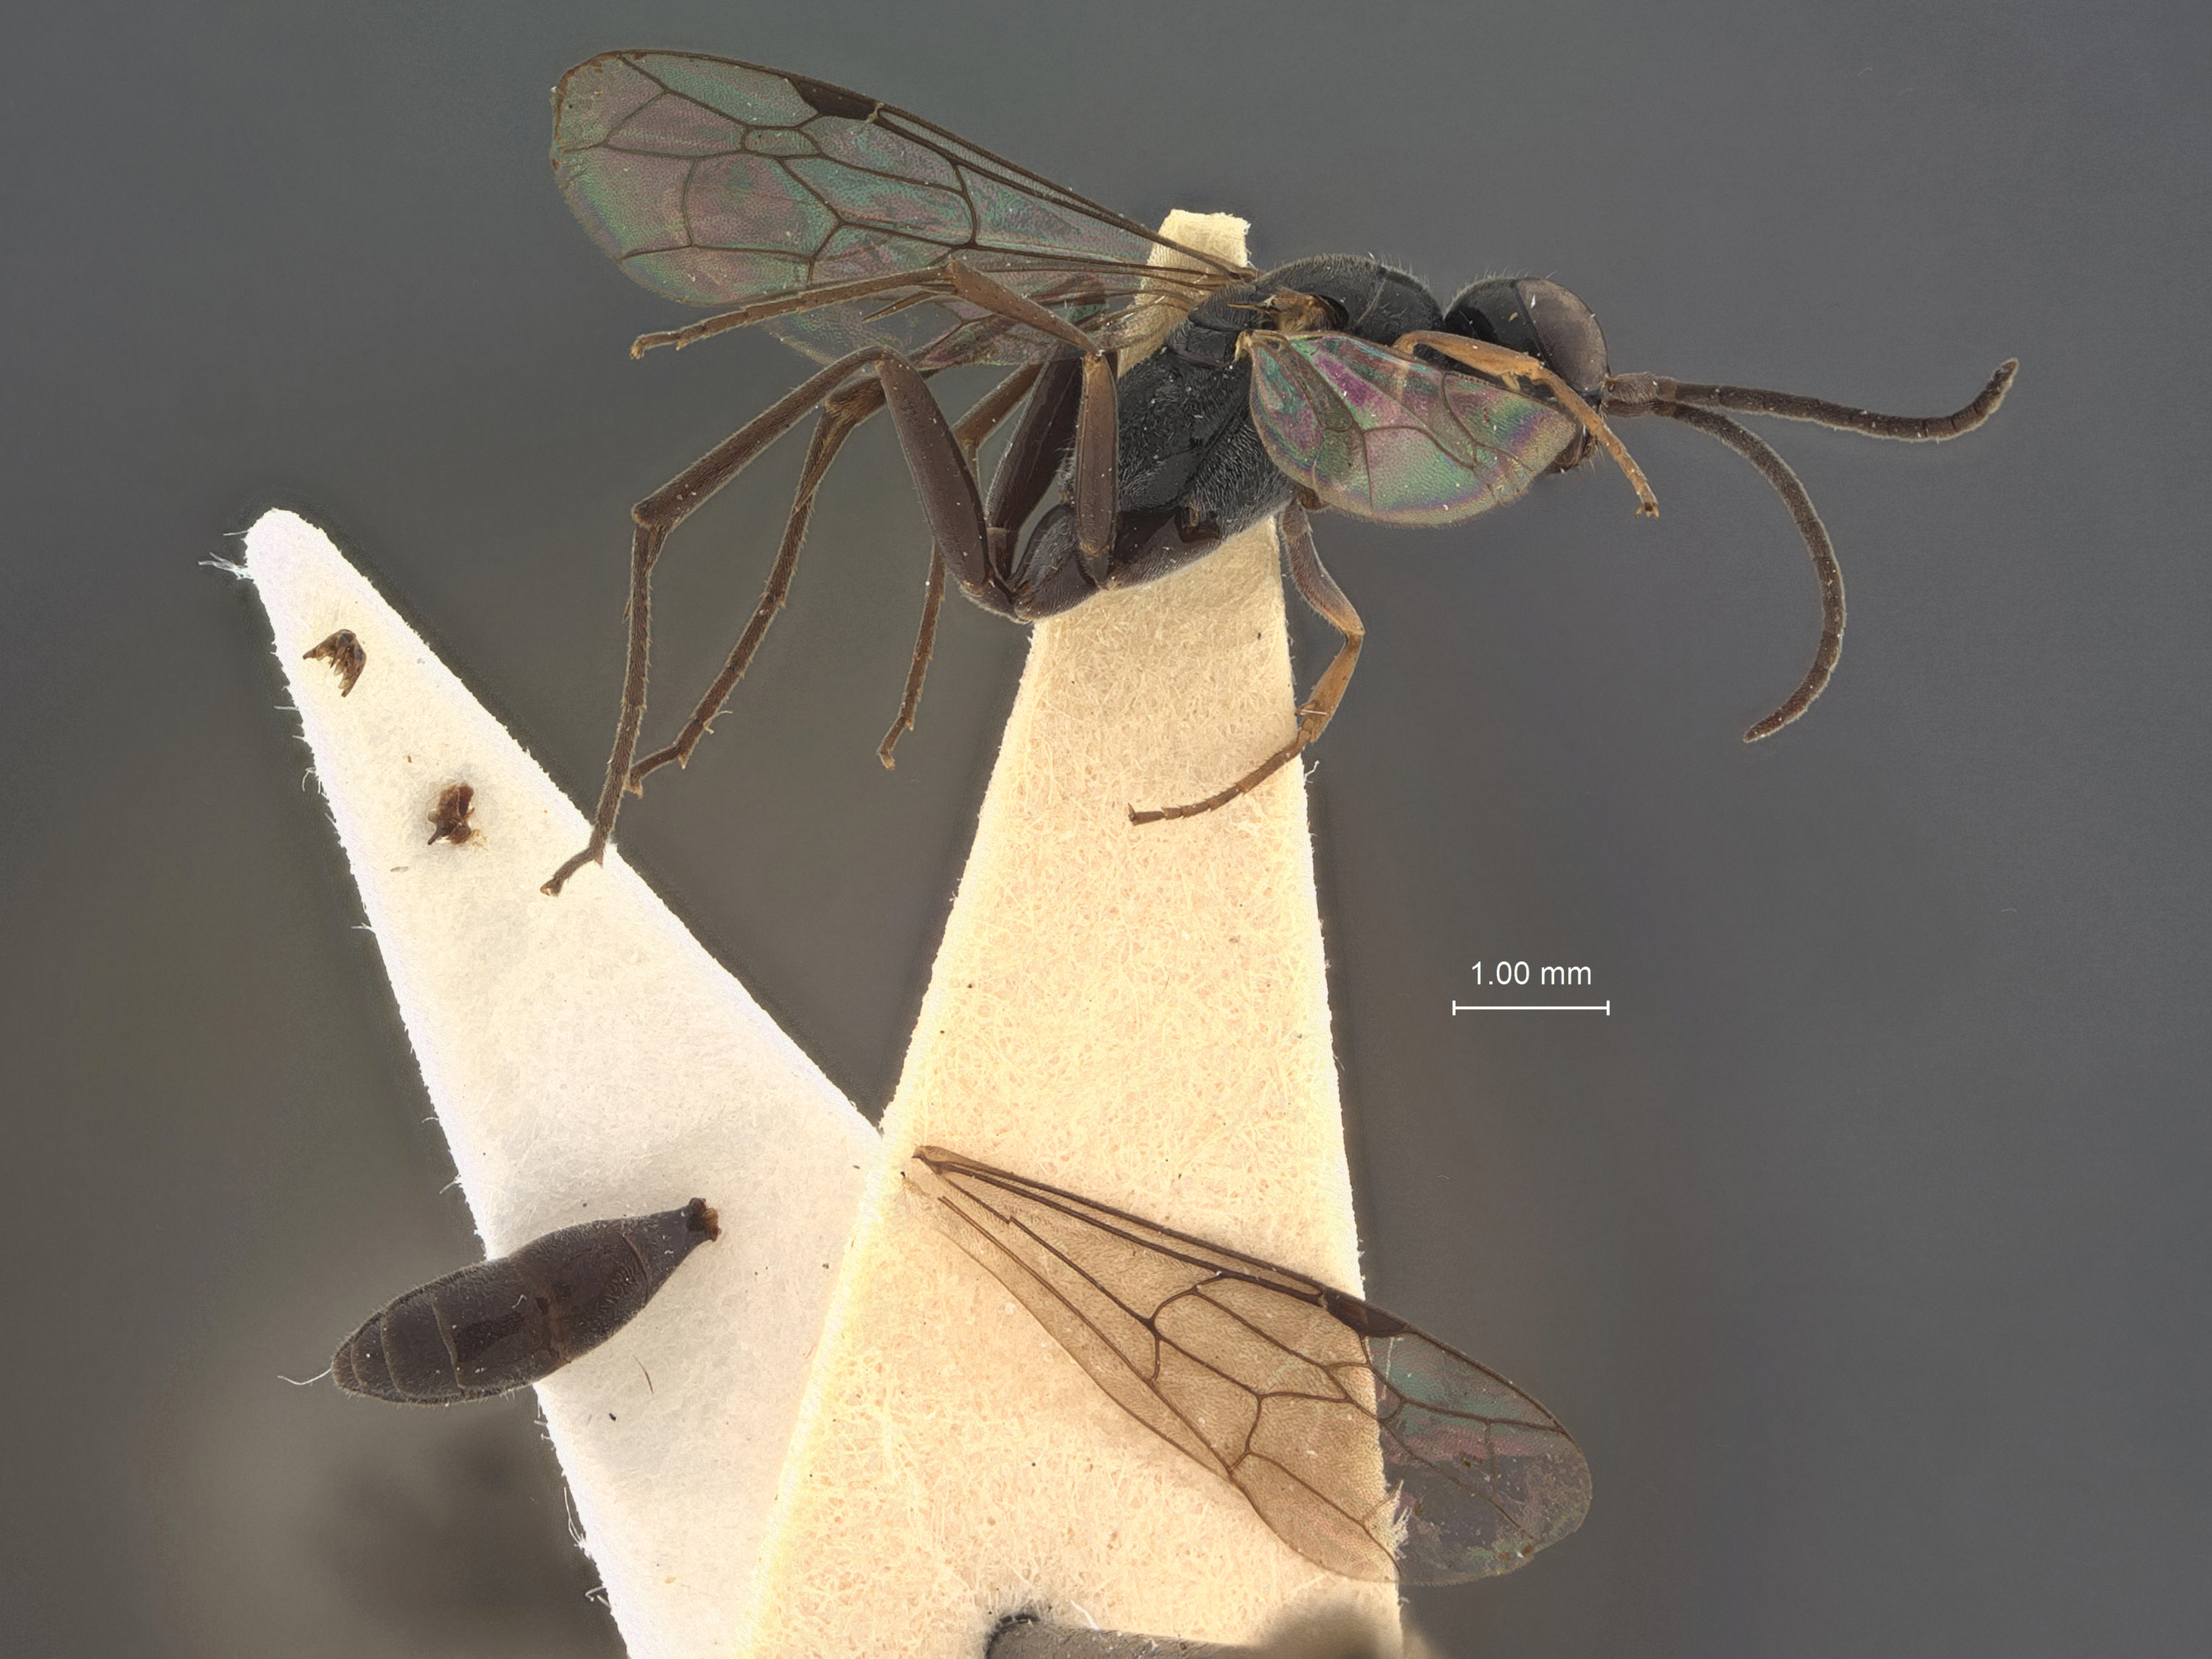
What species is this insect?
Taiwagenia taiwana
